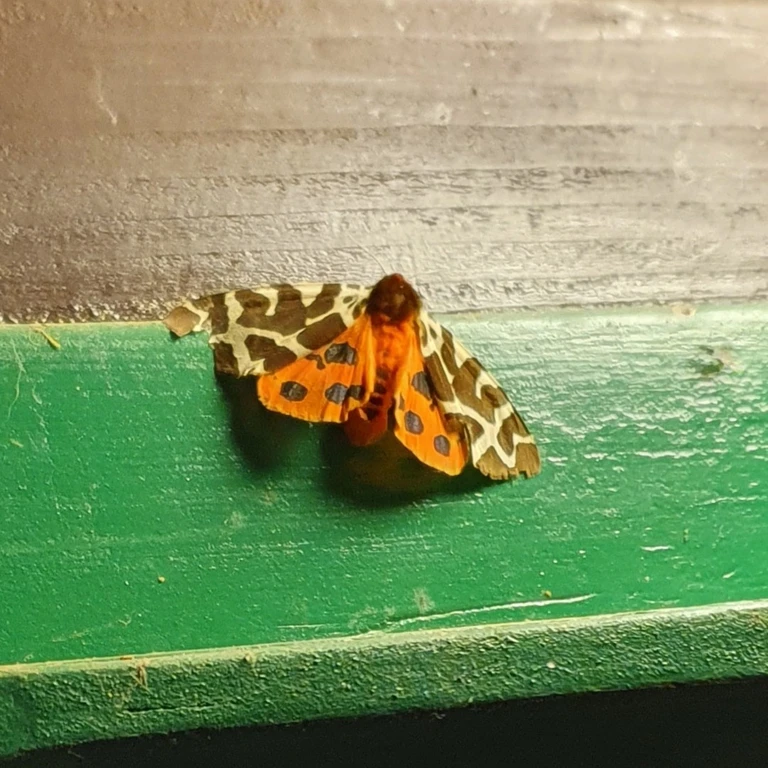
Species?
Arctia caja
